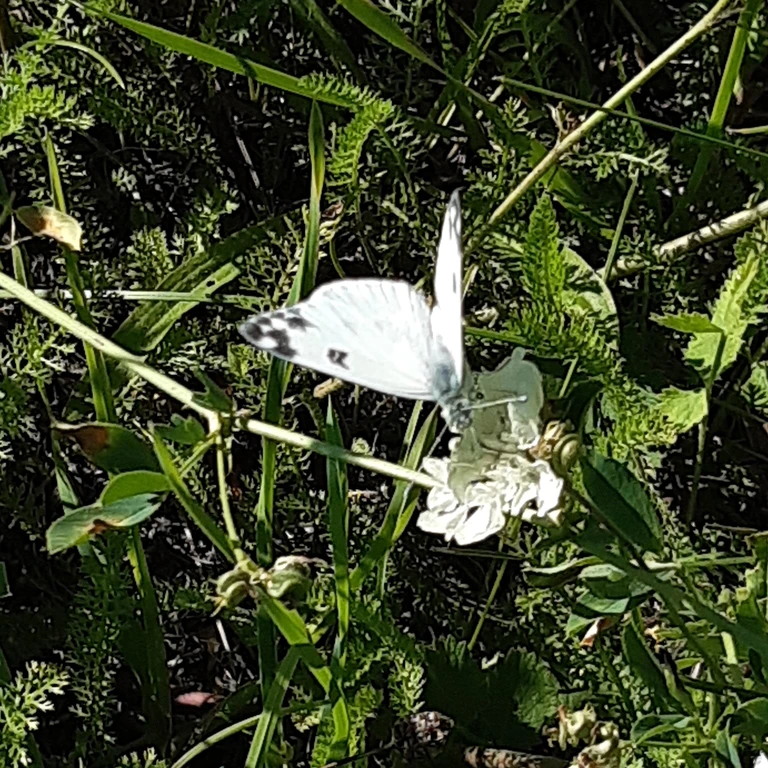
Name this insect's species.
Pontia edusa
